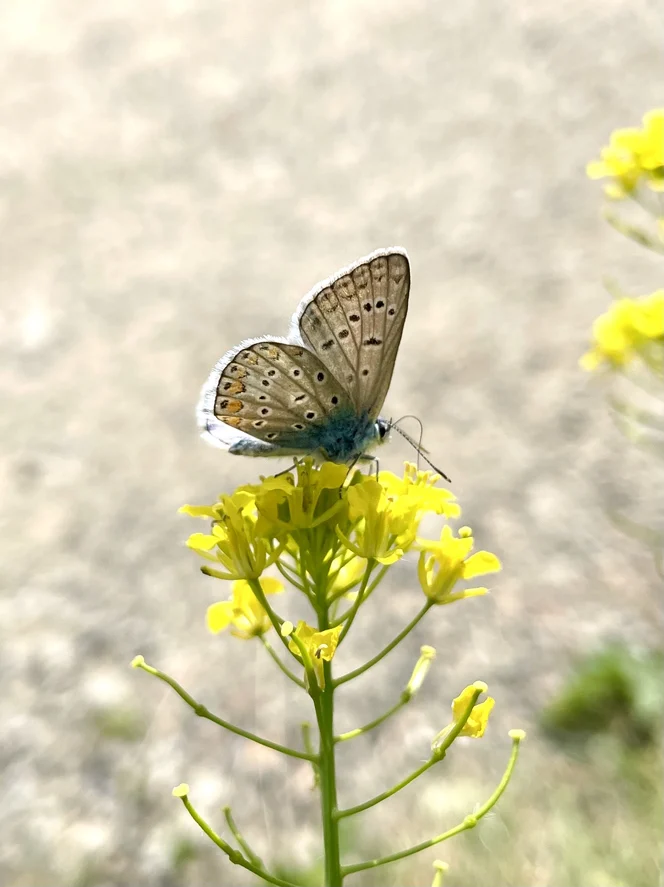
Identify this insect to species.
Polyommatus icarus
